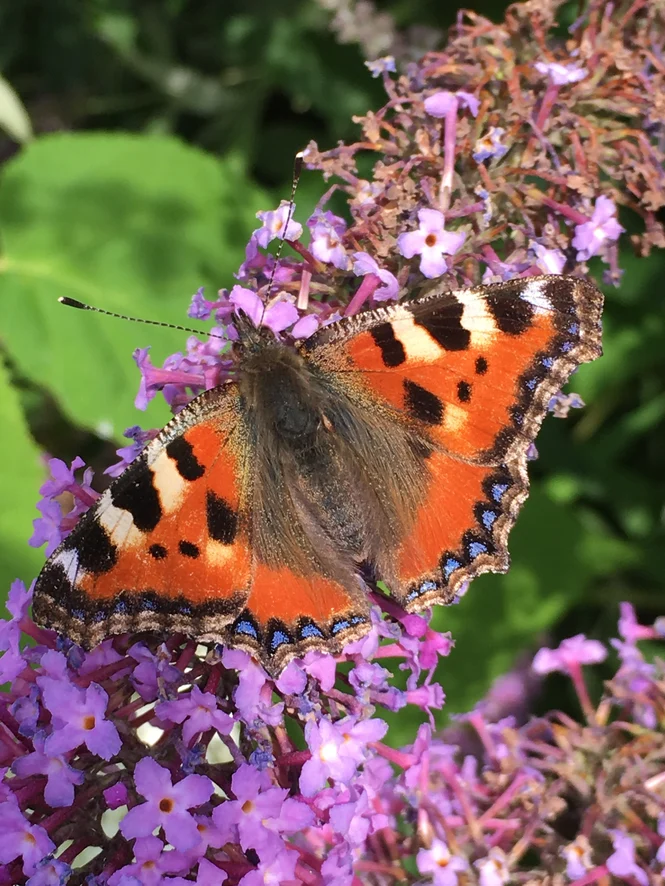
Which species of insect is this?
Aglais urticae
